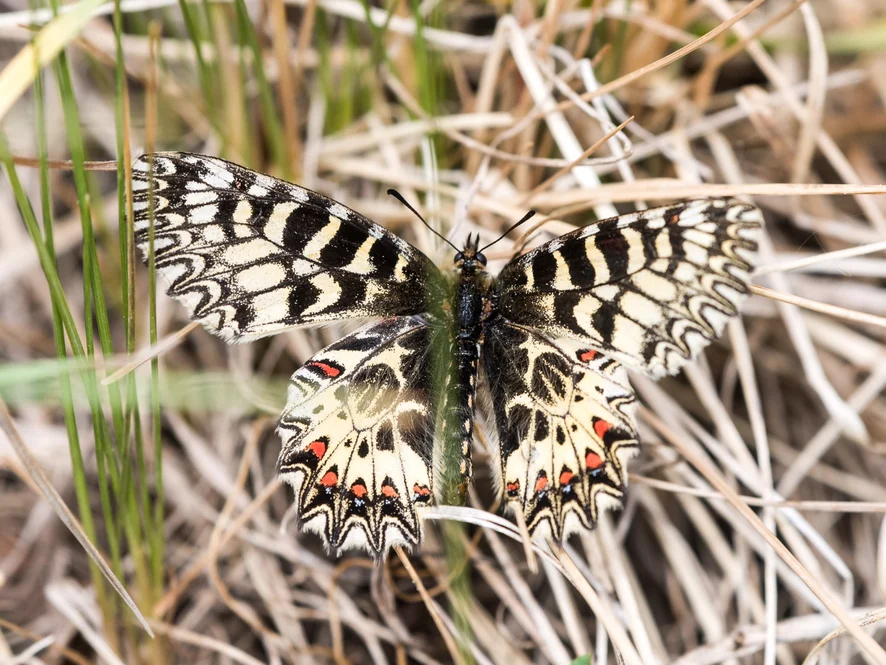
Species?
Zerynthia polyxena
